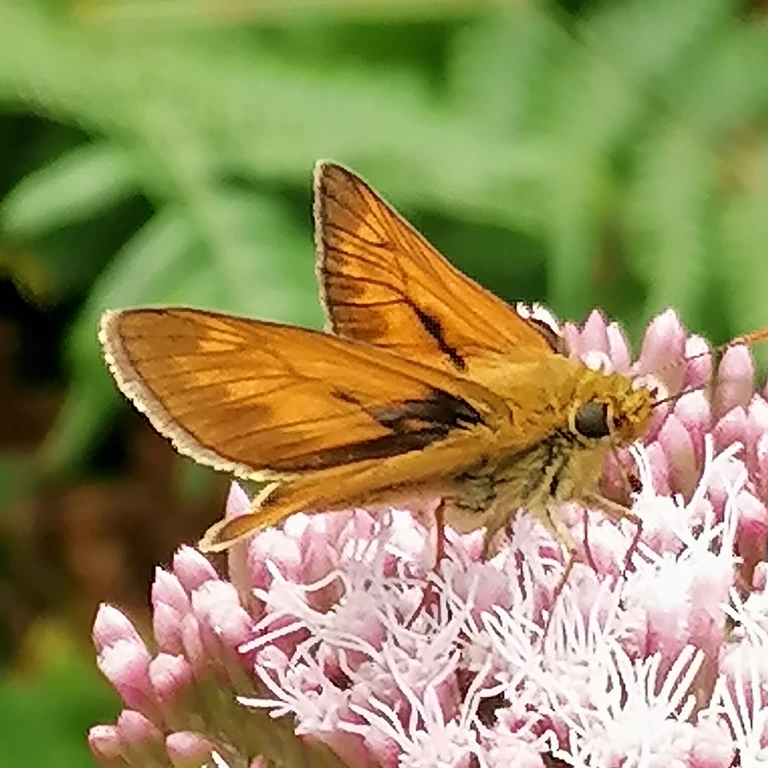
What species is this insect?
Ochlodes sylvanus (also Ochlodes venata)
